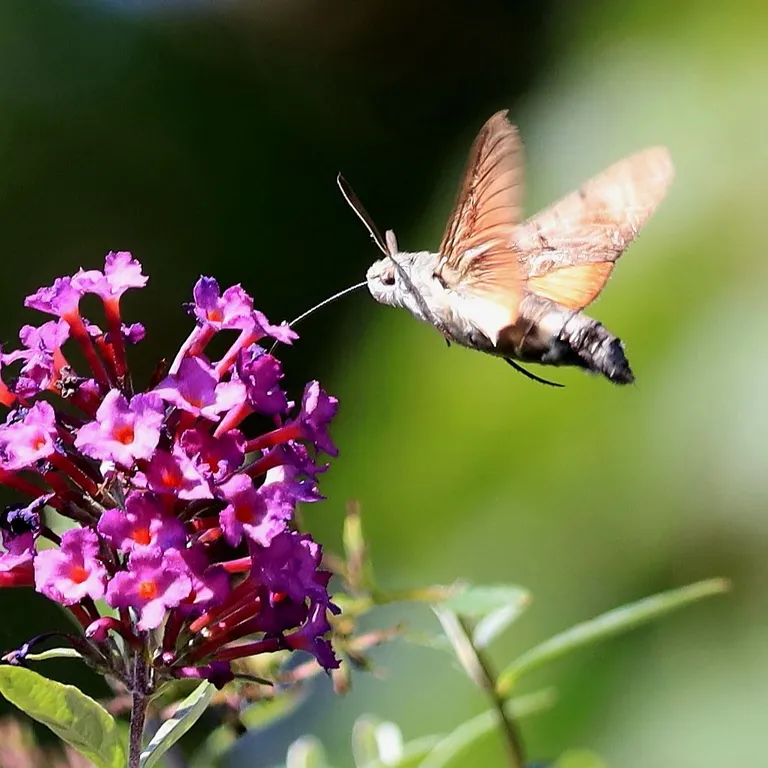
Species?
Macroglossum stellatarum
